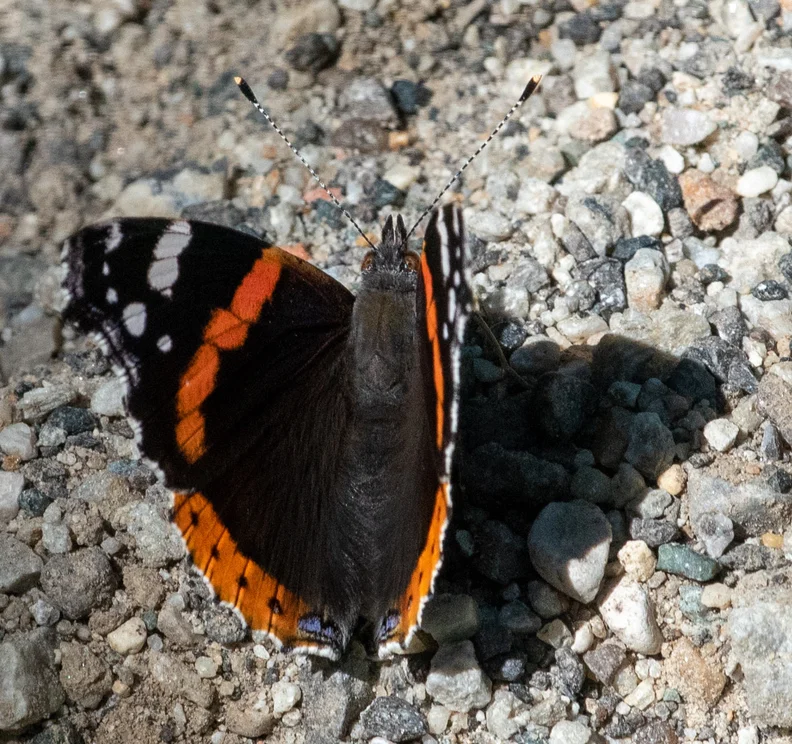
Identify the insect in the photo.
Vanessa atalanta
